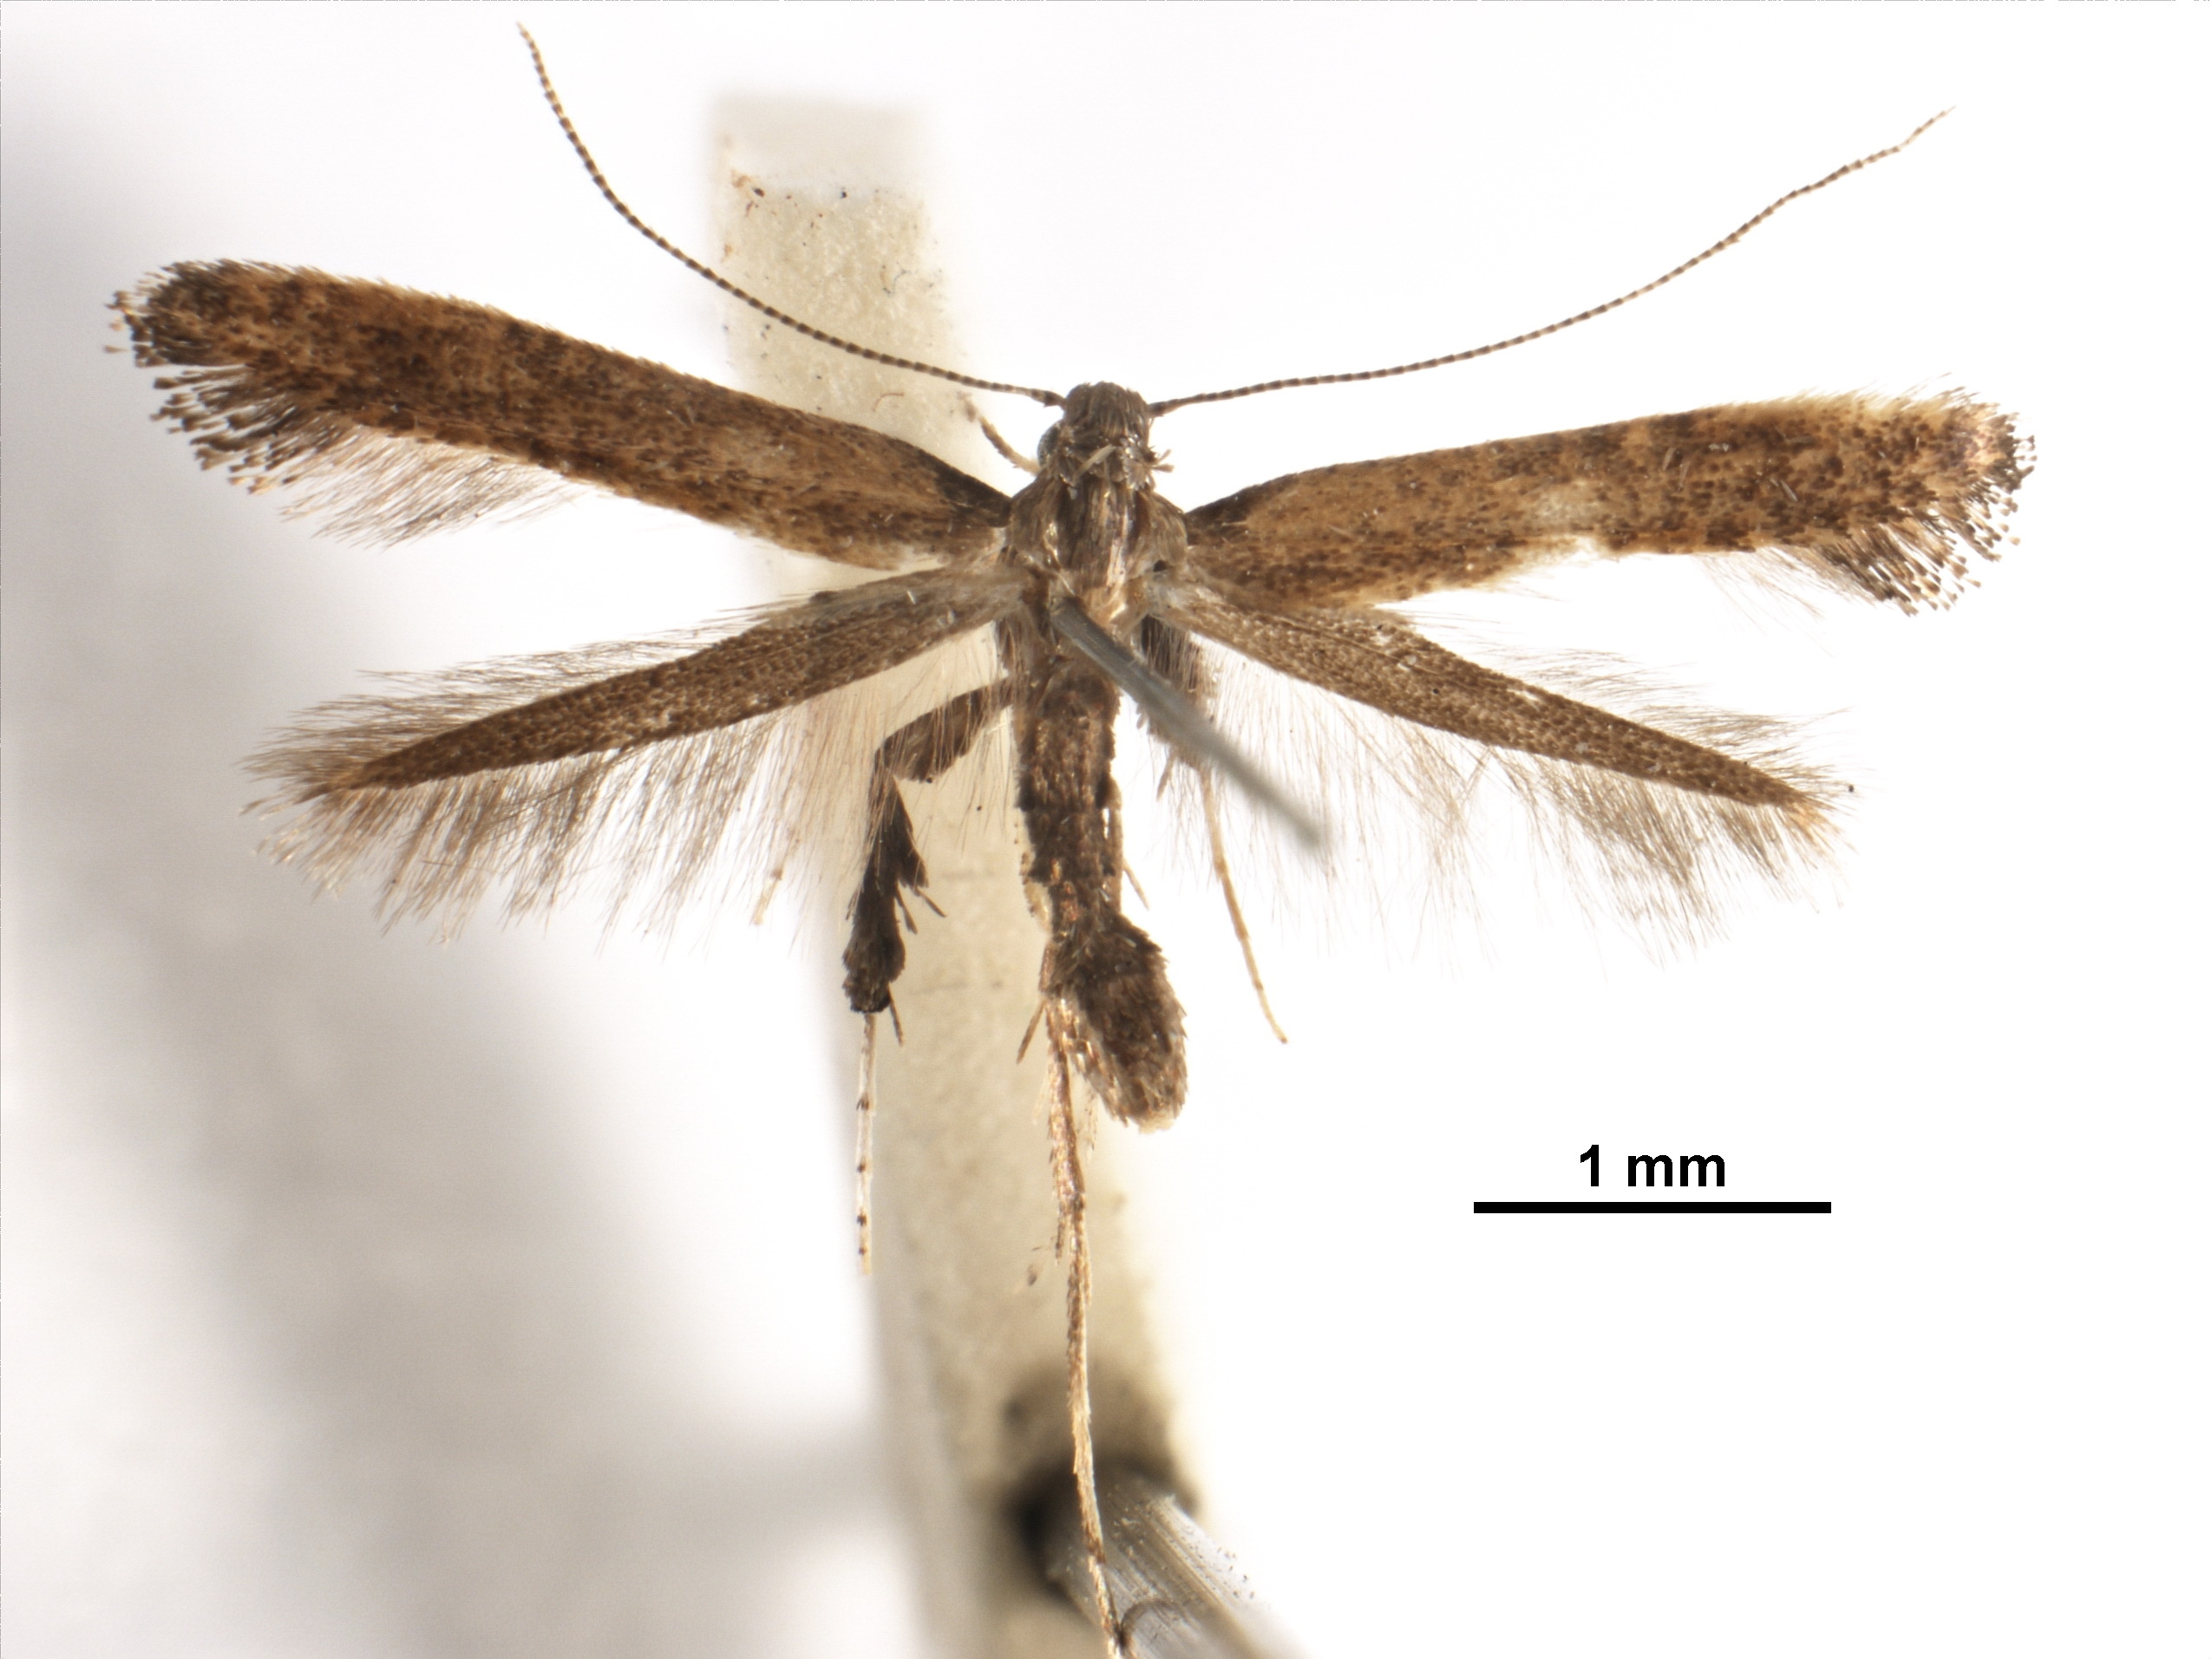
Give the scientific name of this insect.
Caloptilia clastopetra
